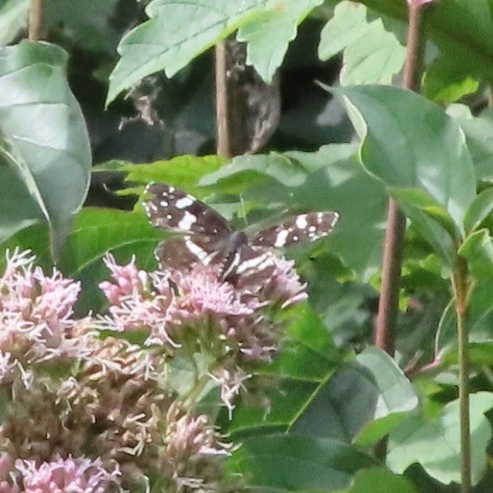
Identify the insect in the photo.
Araschnia levana
